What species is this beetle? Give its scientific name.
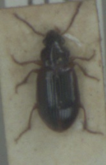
Bradycellus harpalinus
